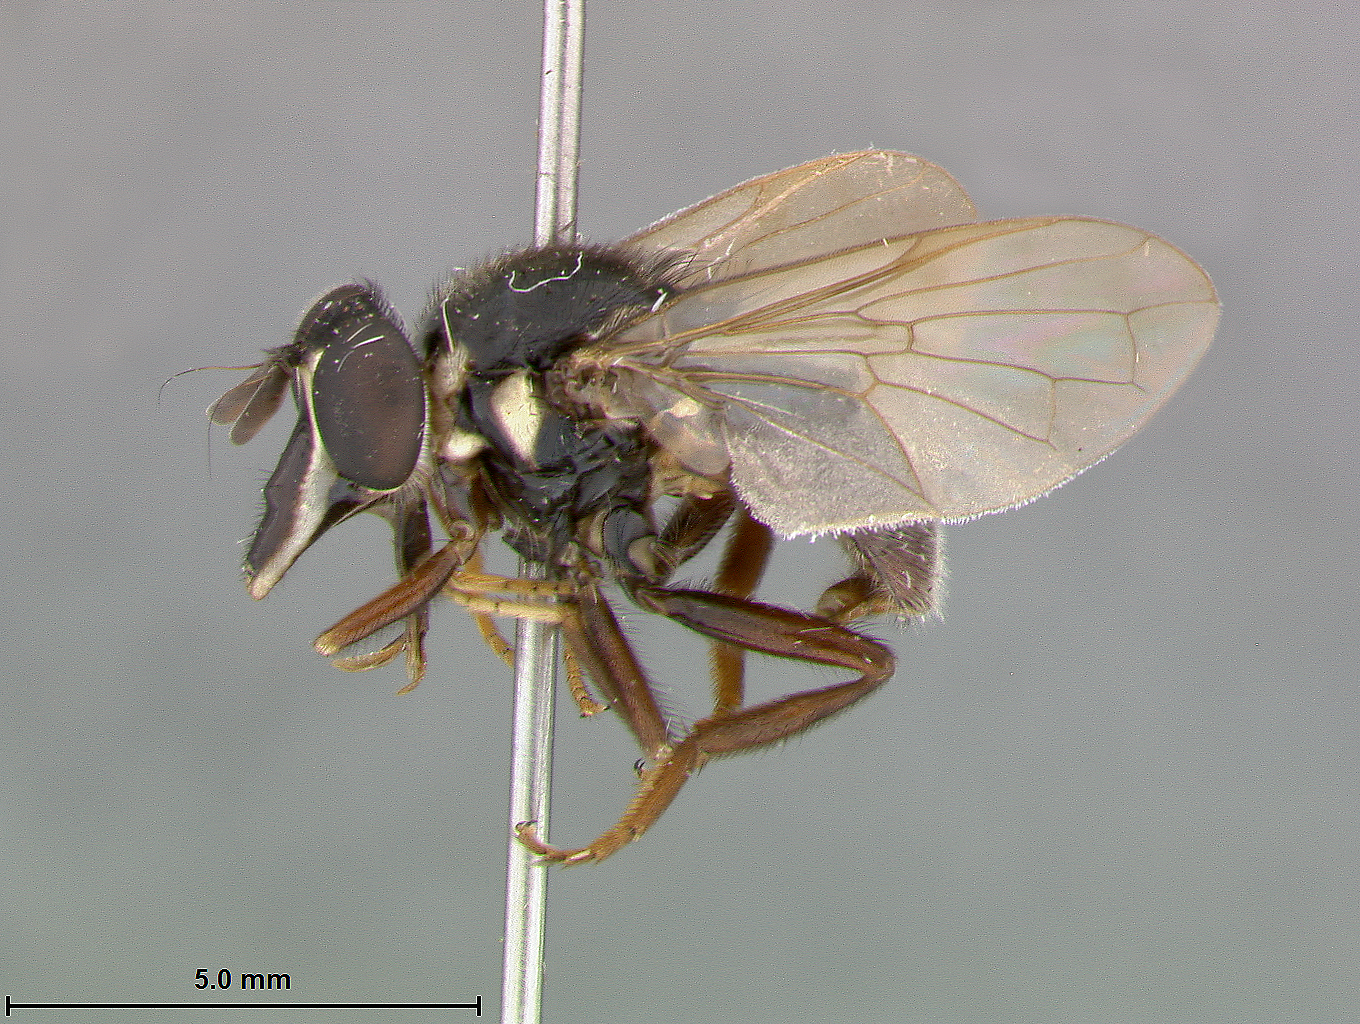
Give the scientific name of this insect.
Graptomyza clarala
